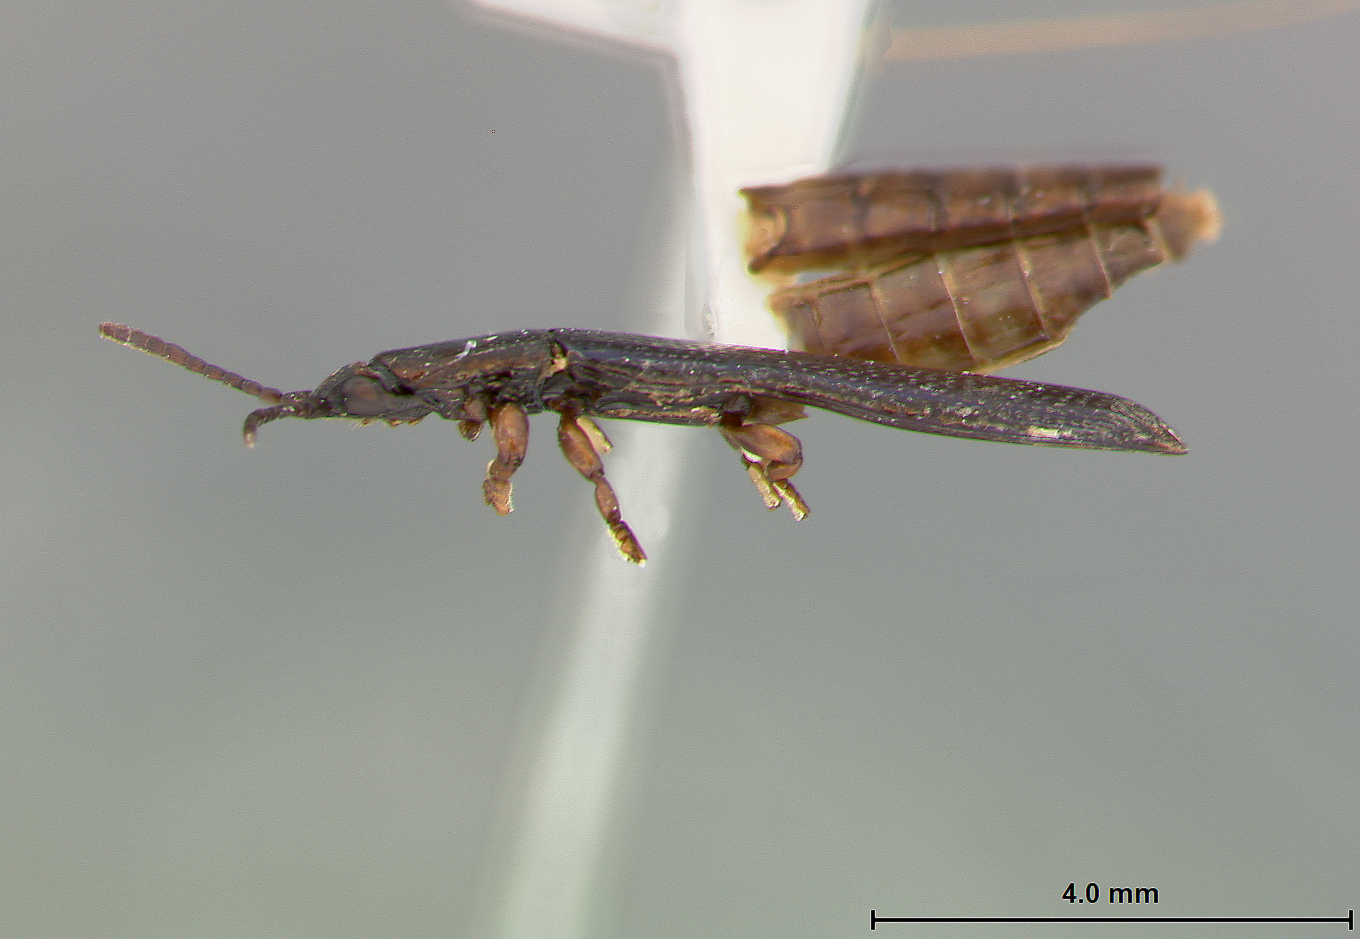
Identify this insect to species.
Brontispa yoshinoi
